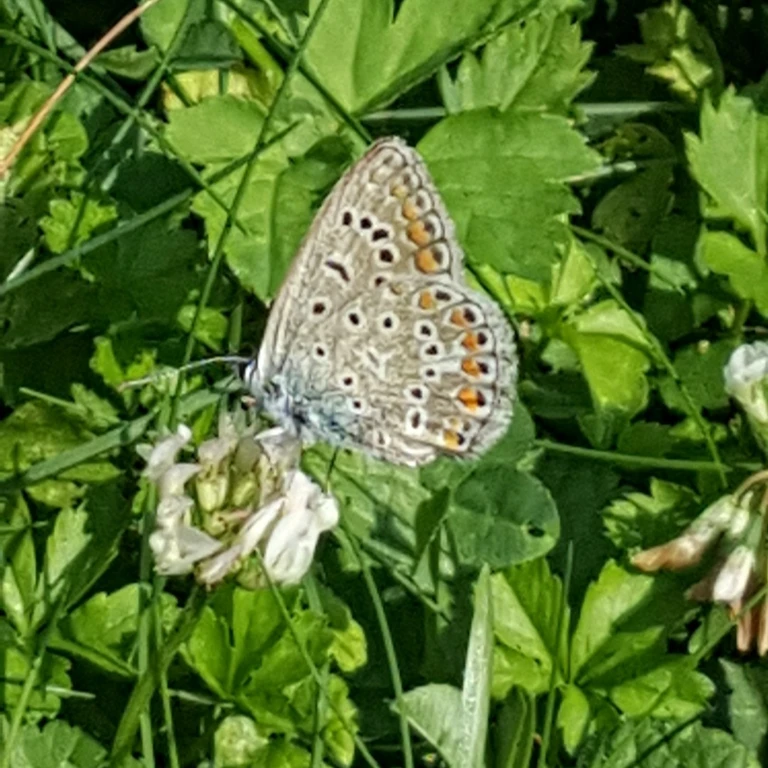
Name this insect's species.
Polyommatus icarus
